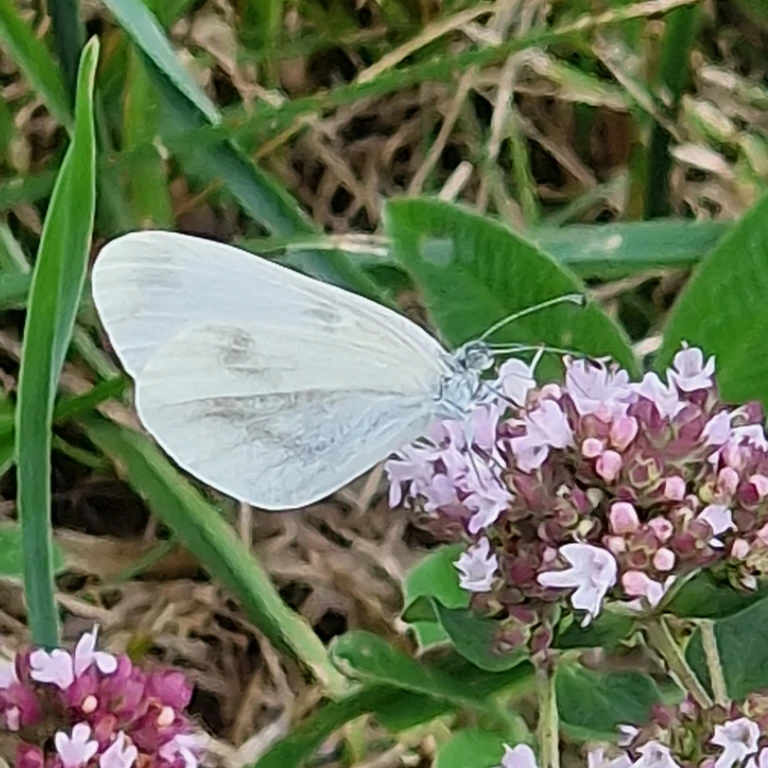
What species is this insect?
Leptidea sinapis/juvernica
